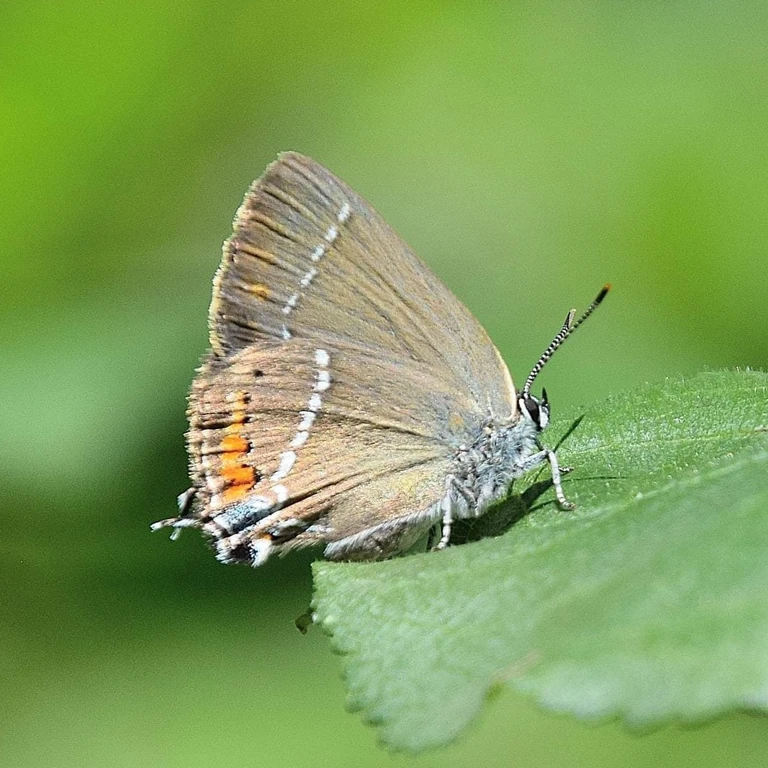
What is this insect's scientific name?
Satyrium spini (also Tuttiola spini)
